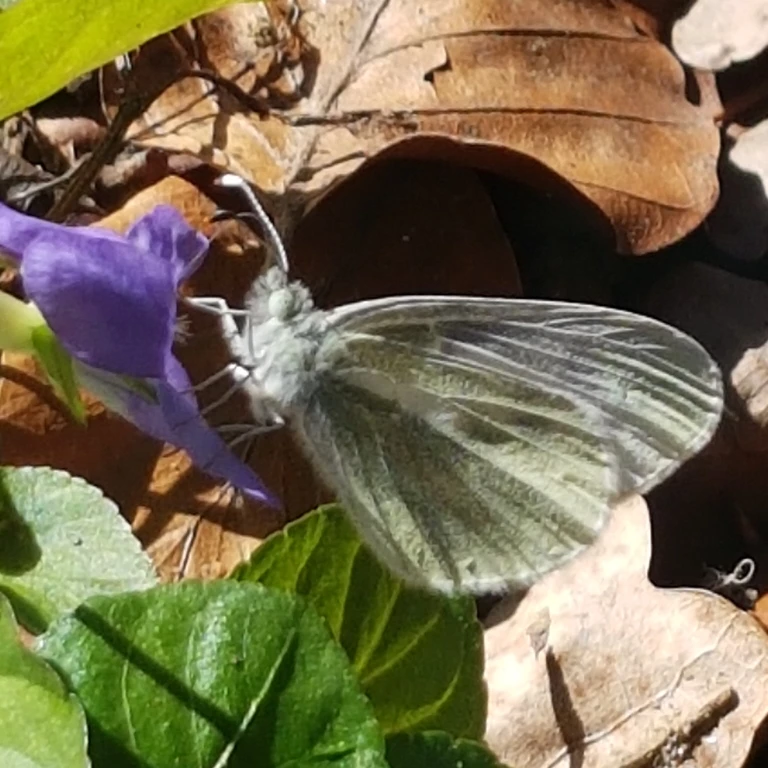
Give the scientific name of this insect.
Leptidea sinapis/juvernica
